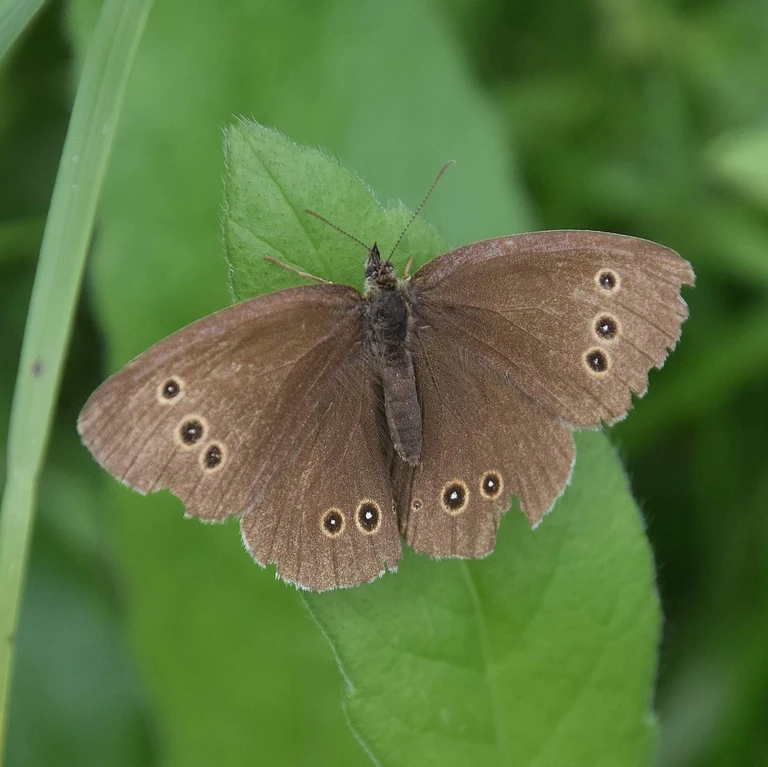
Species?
Aphantopus hyperantus
